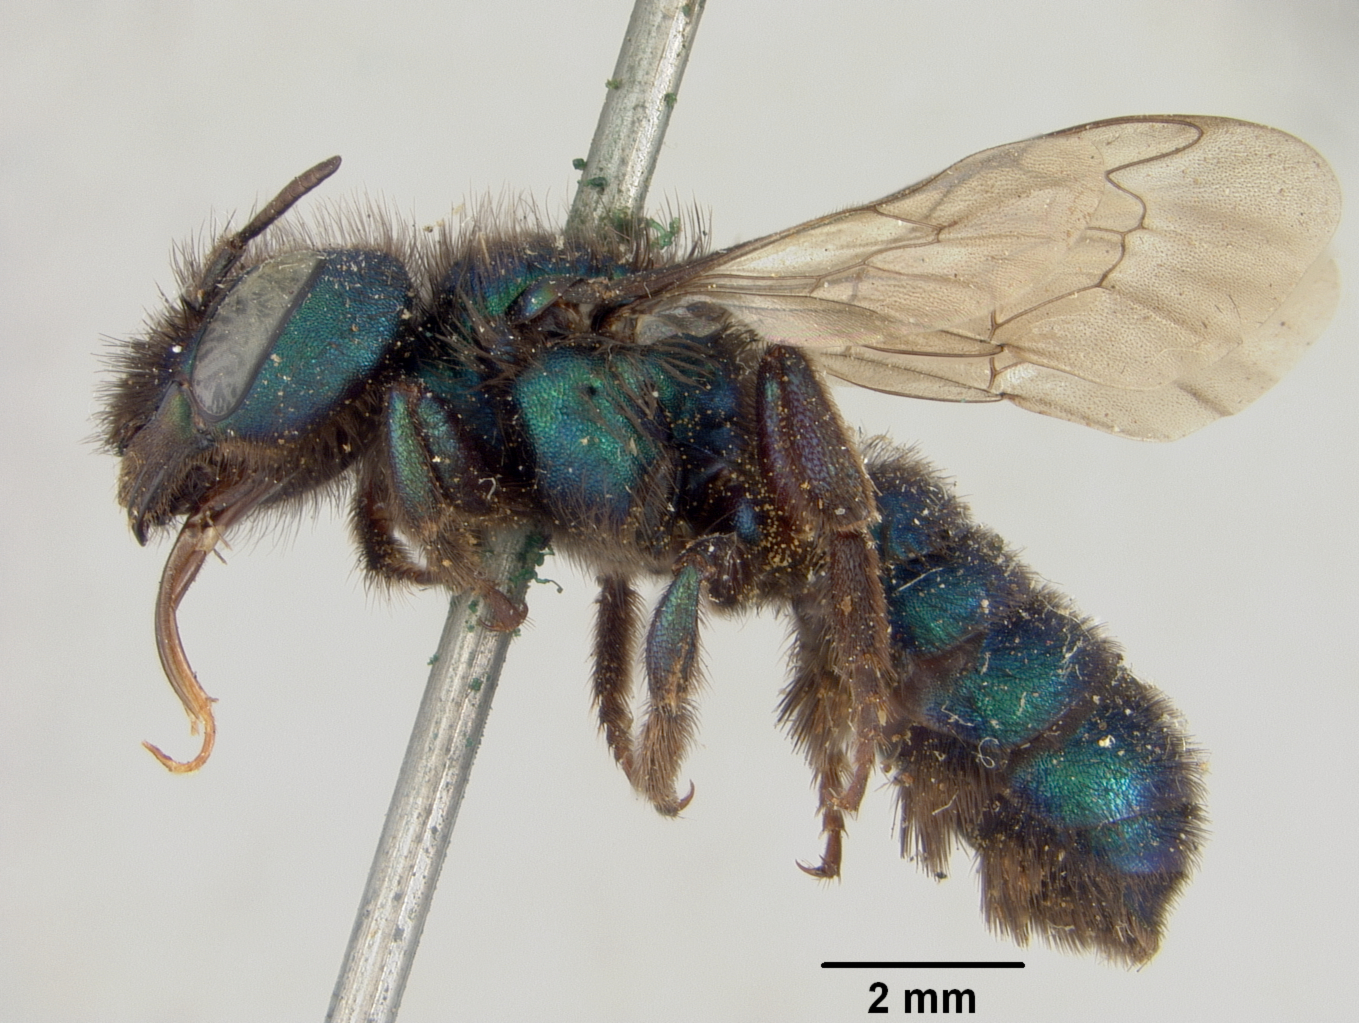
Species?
Osmia viridimicans
